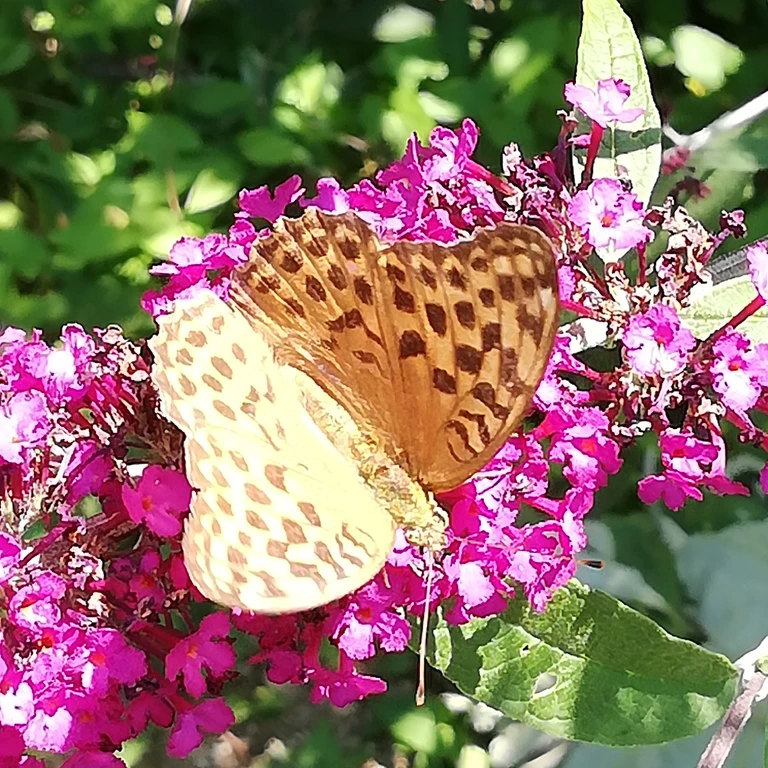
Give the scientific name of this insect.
Argynnis paphia
